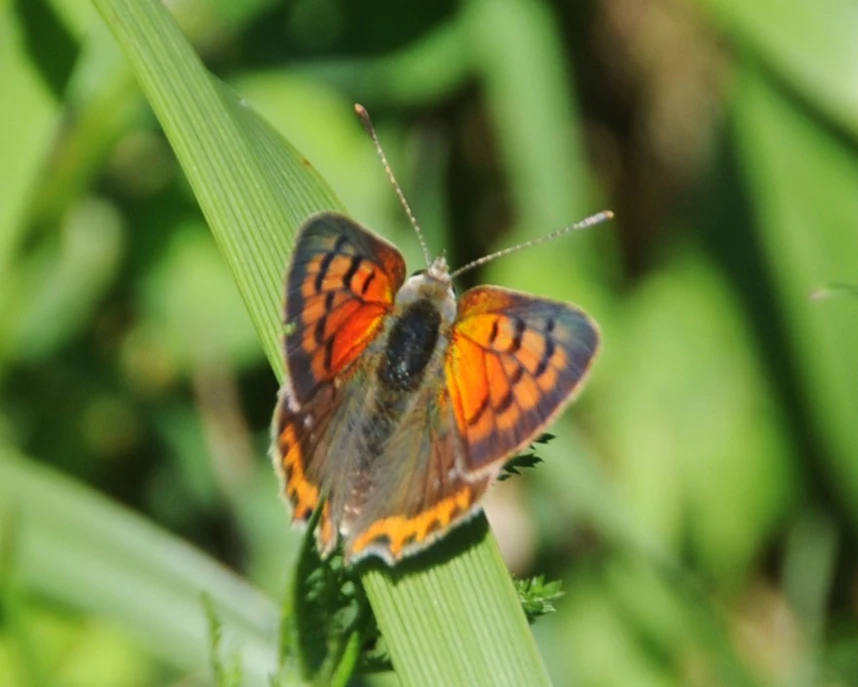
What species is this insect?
Lycaena phlaeas
